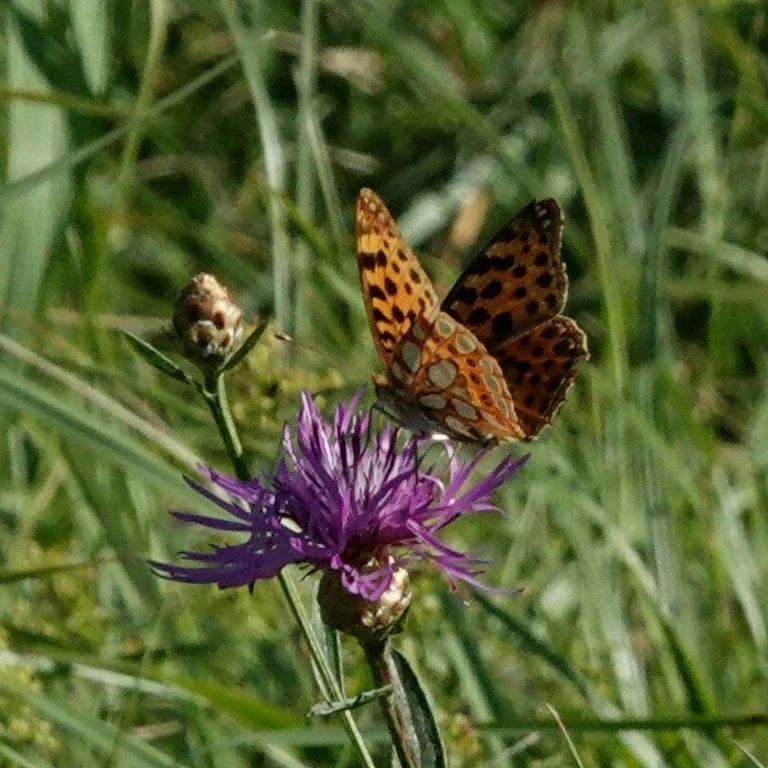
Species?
Issoria lathonia
